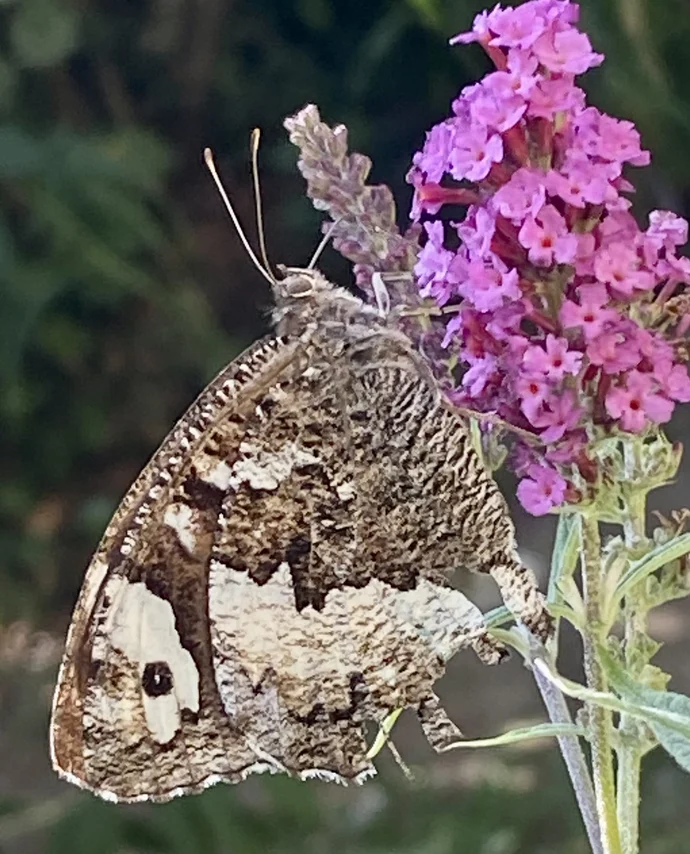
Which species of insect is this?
Brintesia circe
